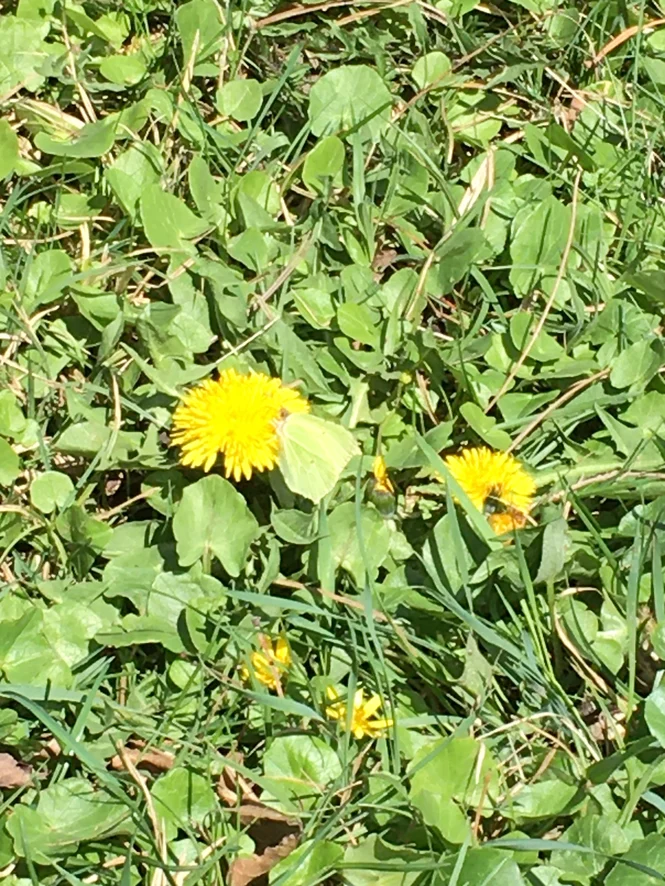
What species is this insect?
Gonepteryx rhamni
